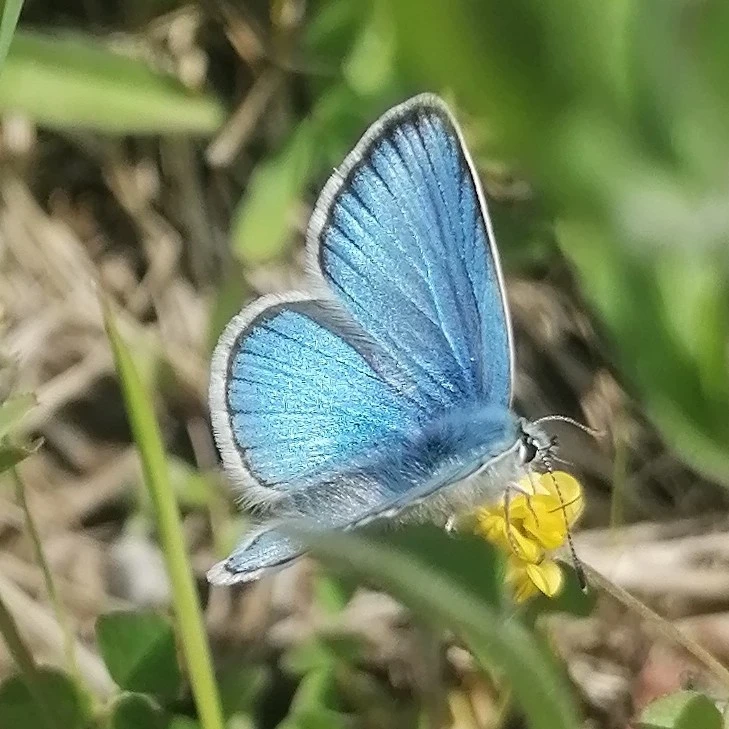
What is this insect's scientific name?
Polyommatus dorylas
